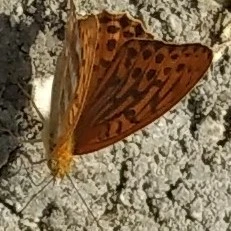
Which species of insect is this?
Argynnis paphia
